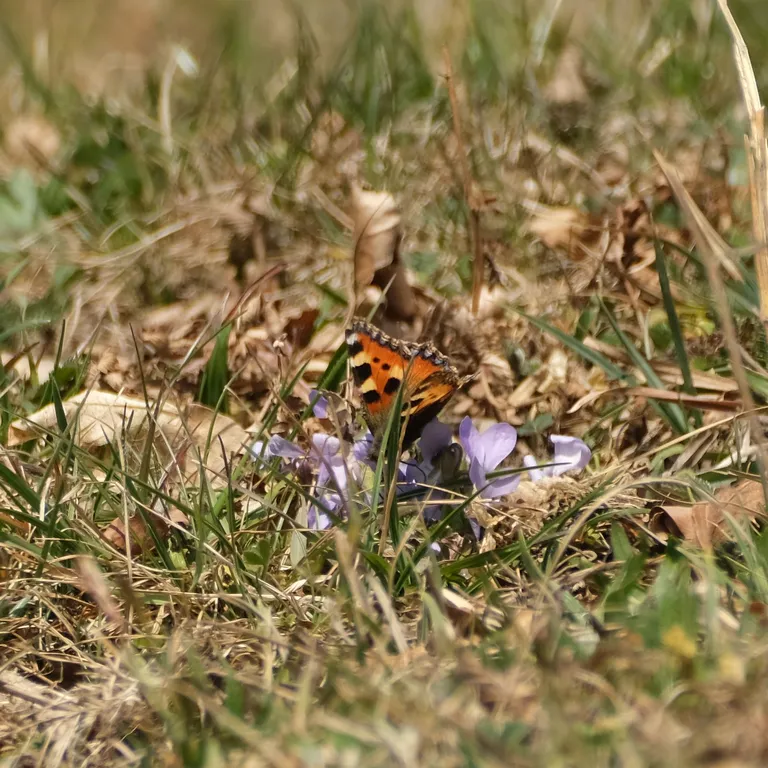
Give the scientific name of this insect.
Aglais urticae
